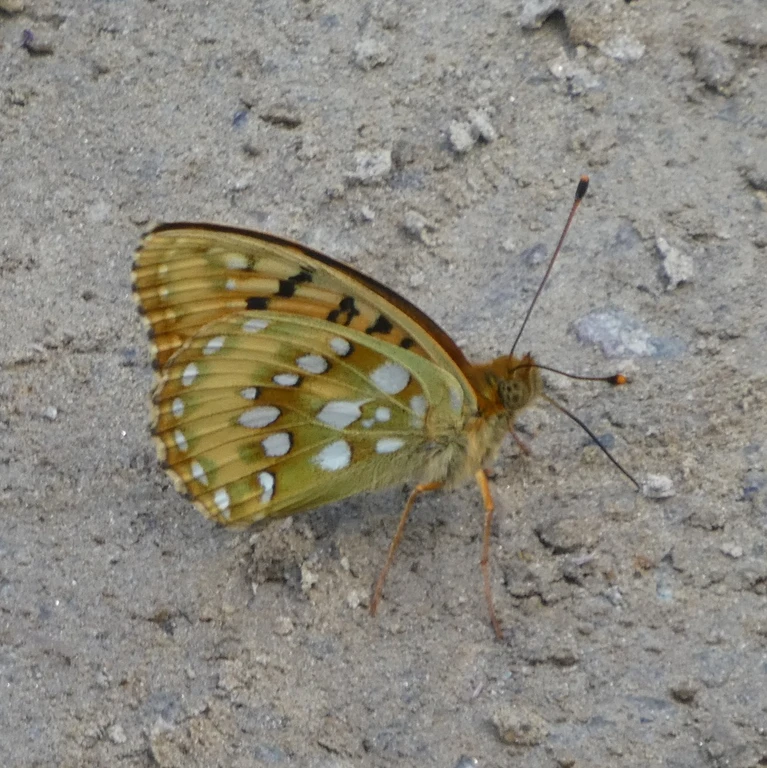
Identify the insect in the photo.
Speyeria aglaja
